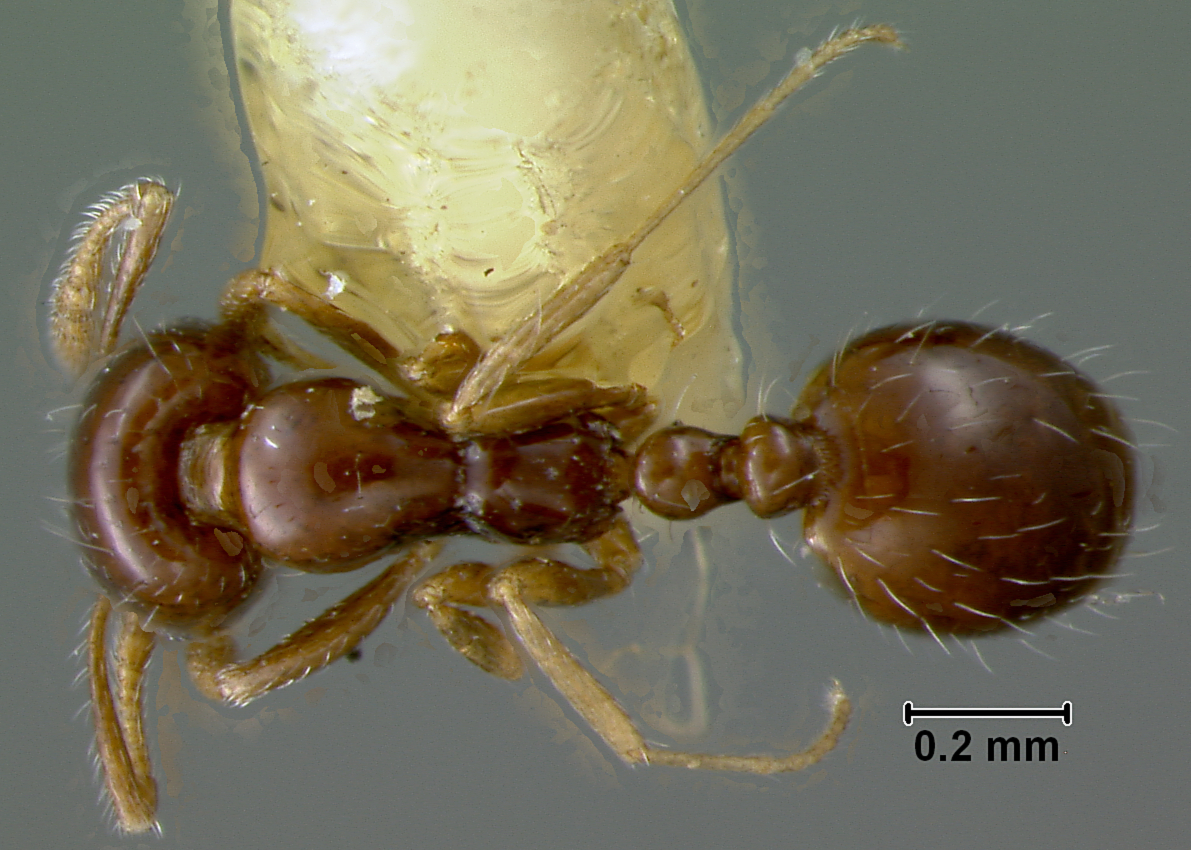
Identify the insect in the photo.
Monomorium minutum
